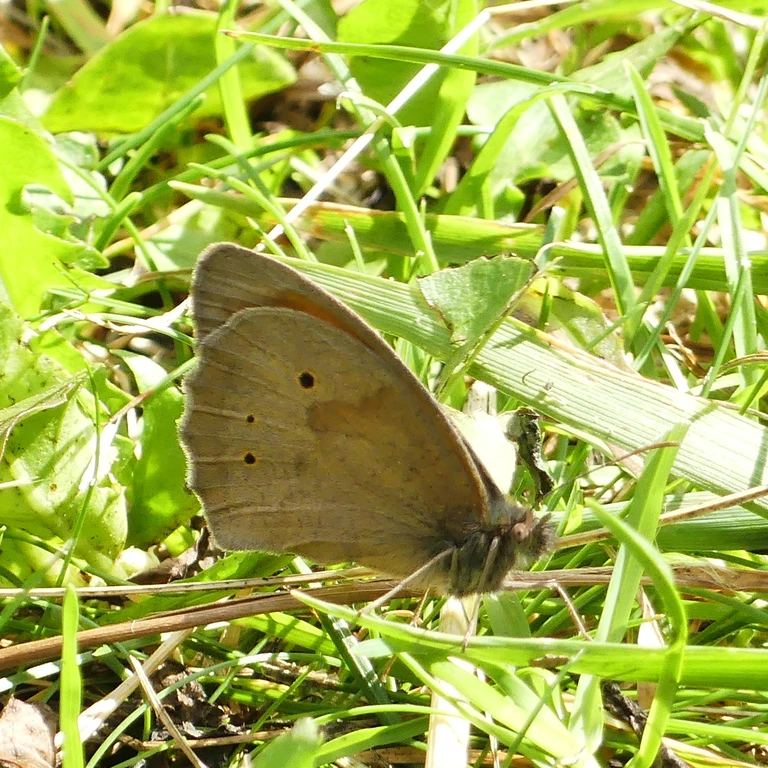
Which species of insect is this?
Maniola jurtina
